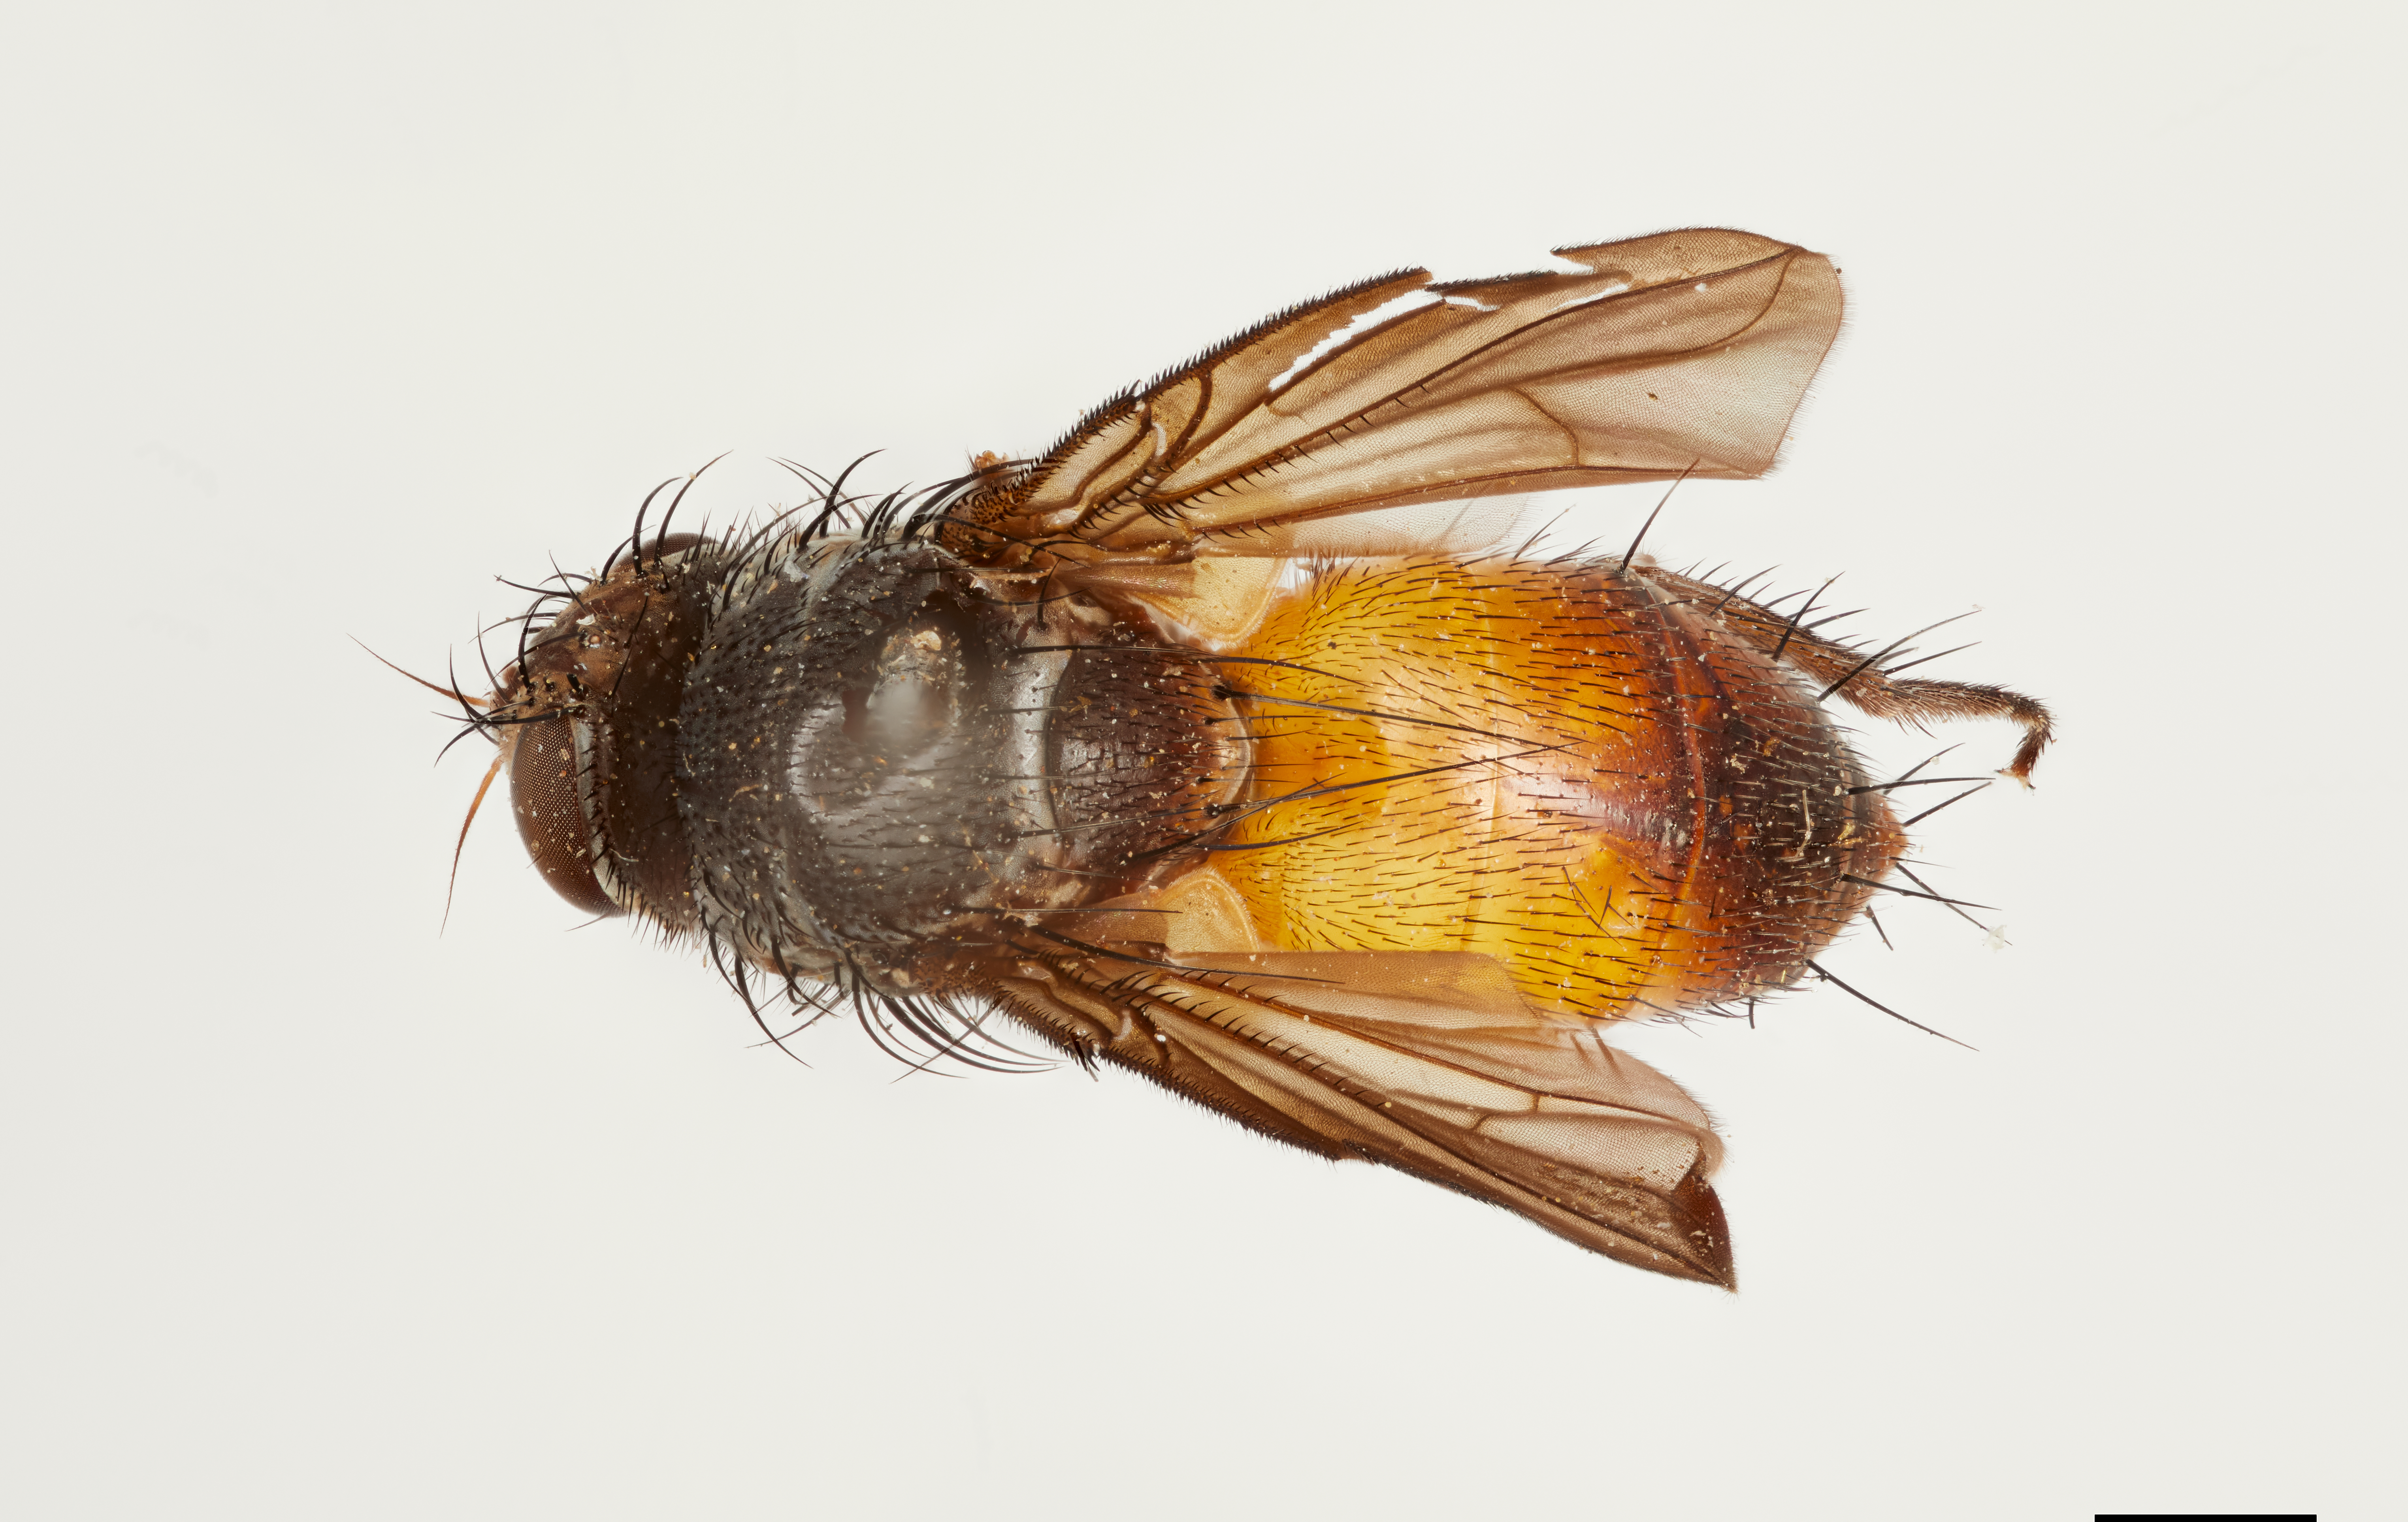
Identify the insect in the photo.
Trichotopteryx tropica
